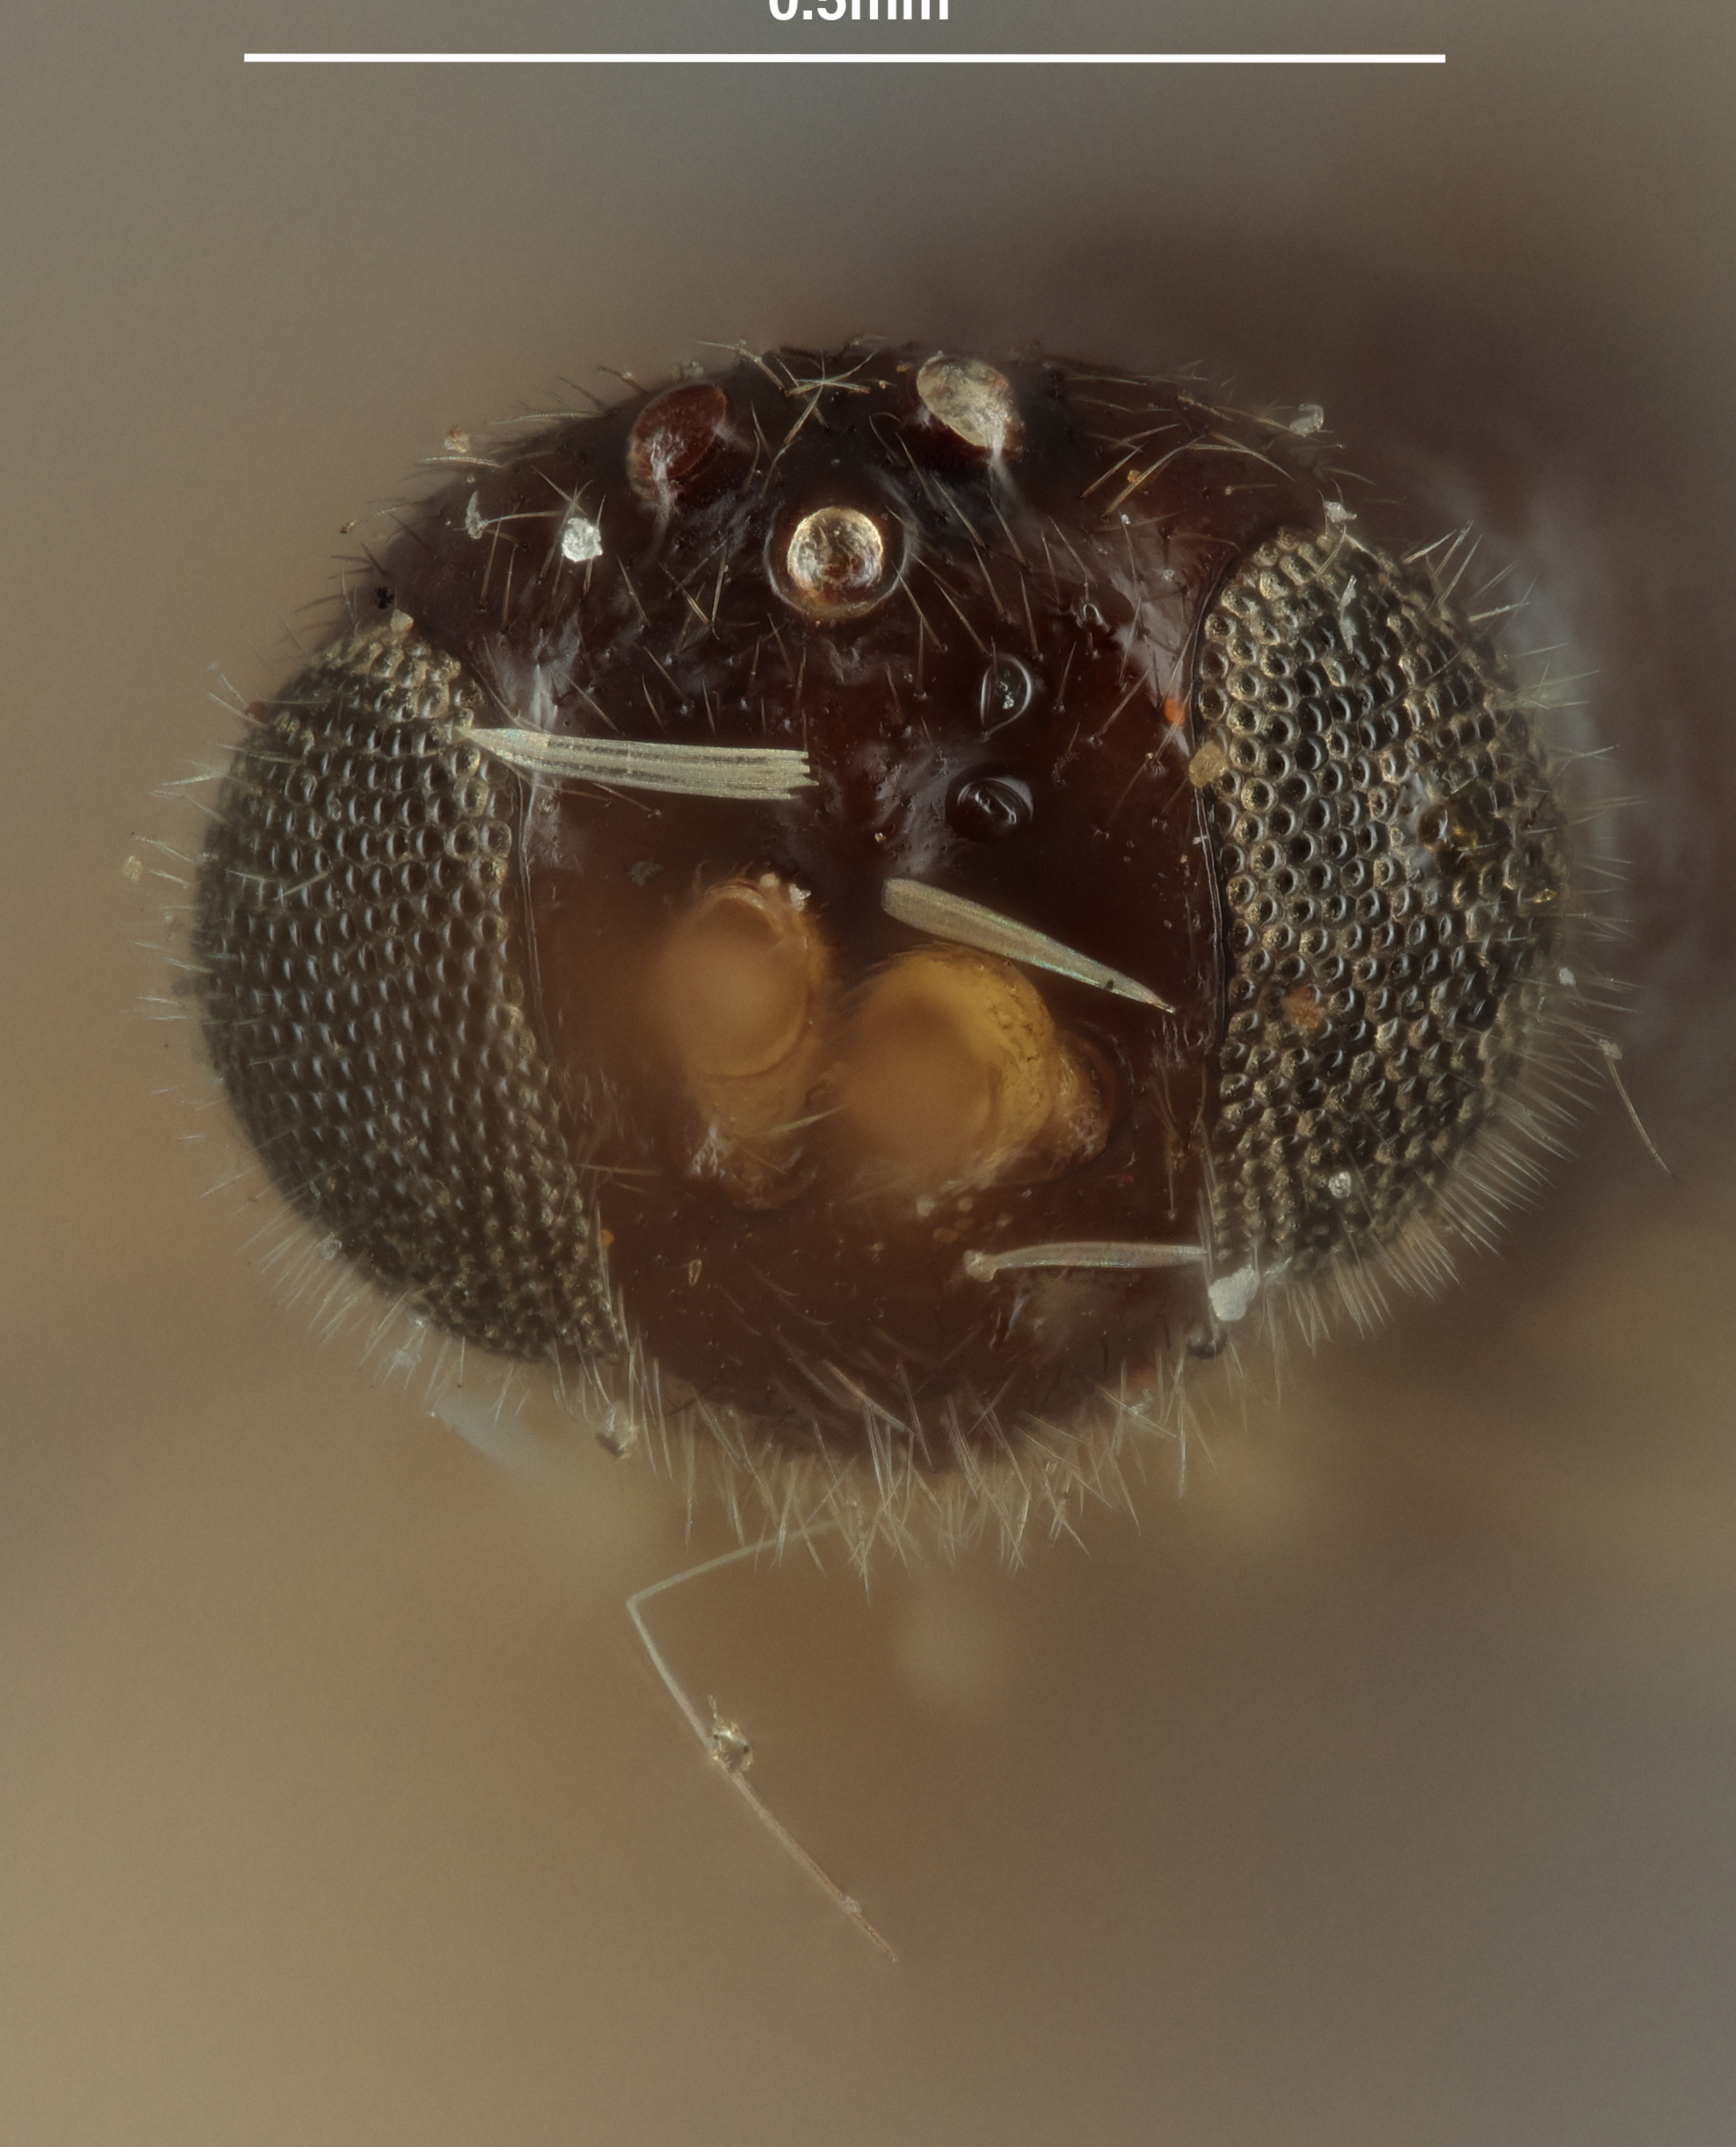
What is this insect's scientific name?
Apanteles ugandaensis
